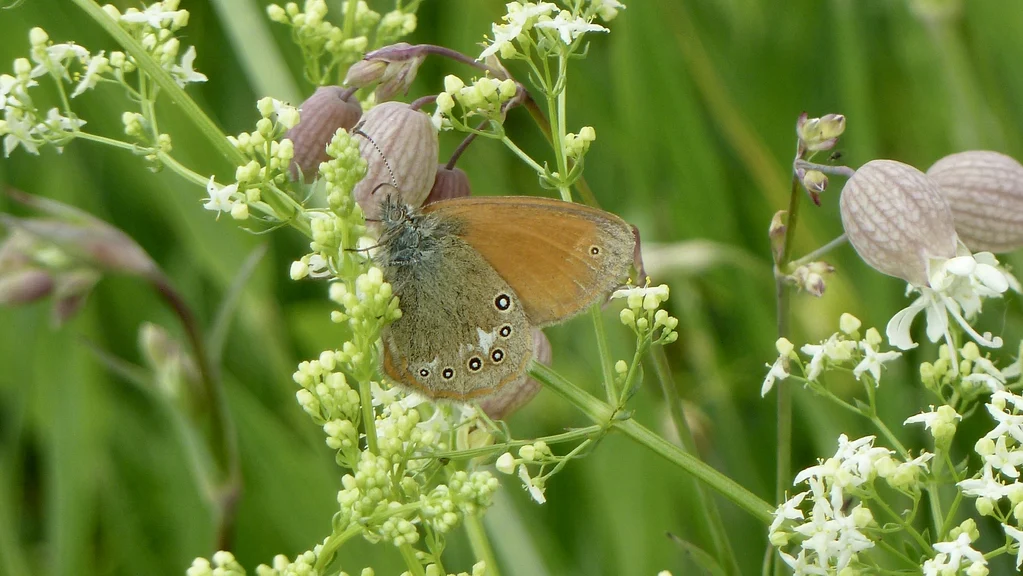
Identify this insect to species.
Coenonympha glycerion (also Coenonympha iphis)
